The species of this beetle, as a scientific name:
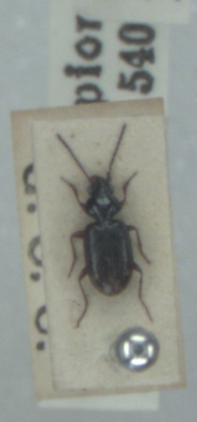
Bembidion lunulatum
